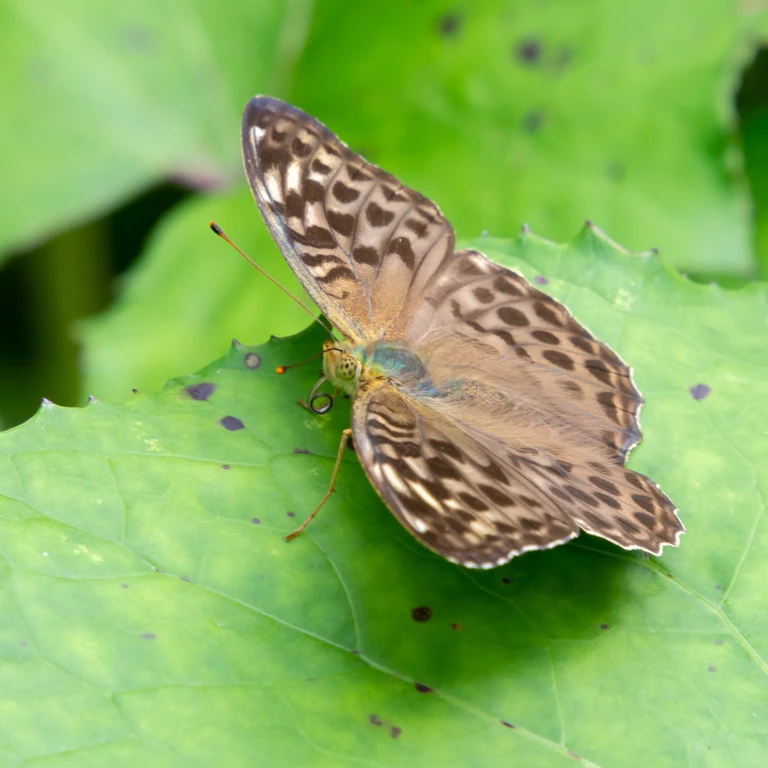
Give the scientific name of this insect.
Argynnis paphia
